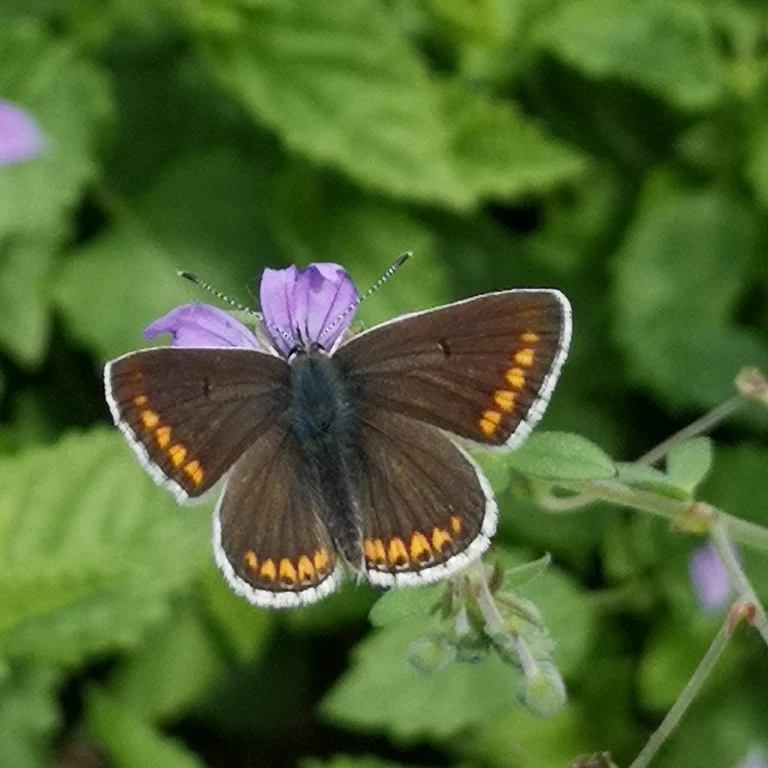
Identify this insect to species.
Aricia agestis/artaxerxes
